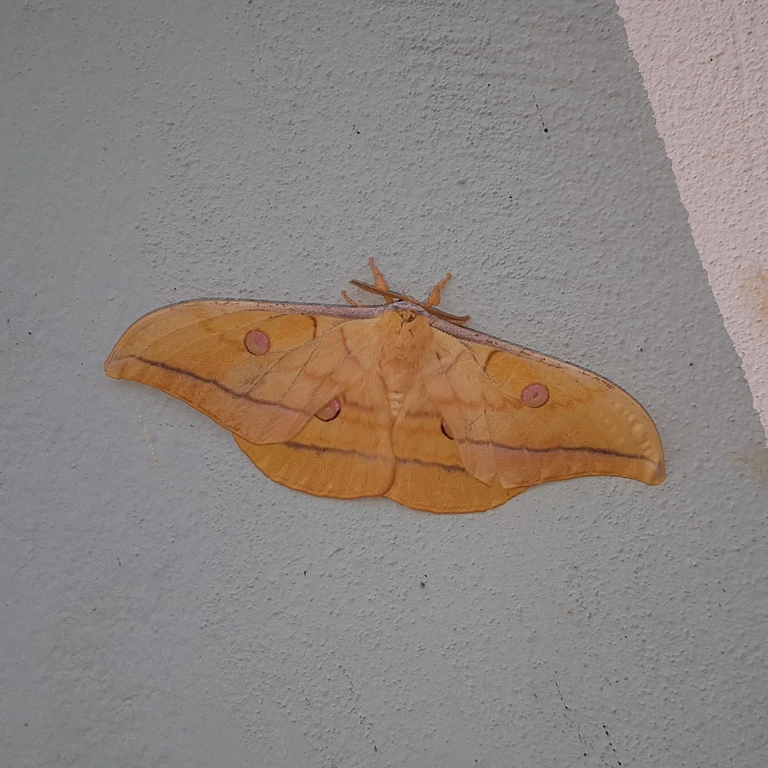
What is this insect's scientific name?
Antheraea yamamai
